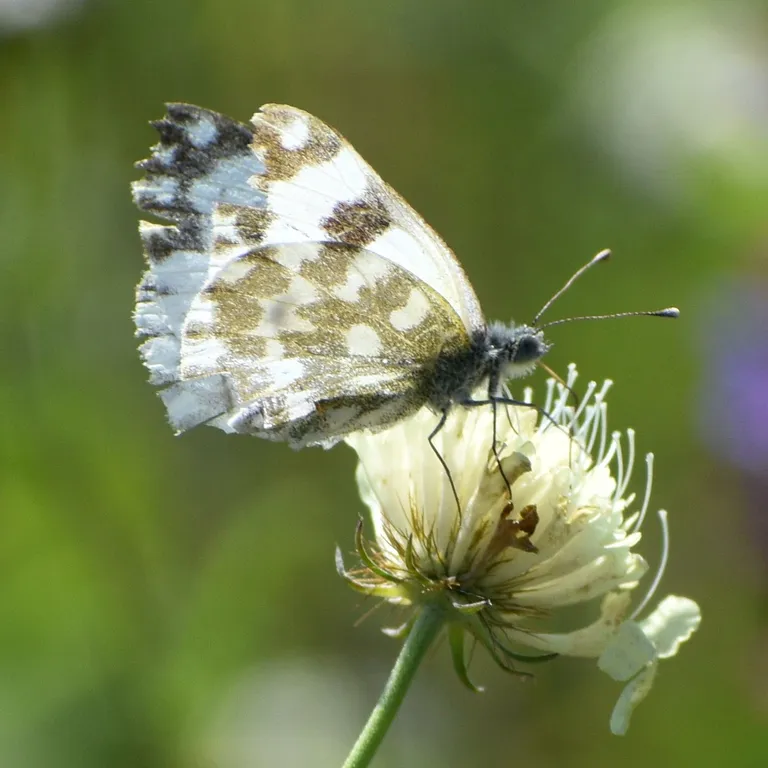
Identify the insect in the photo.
Pontia edusa
